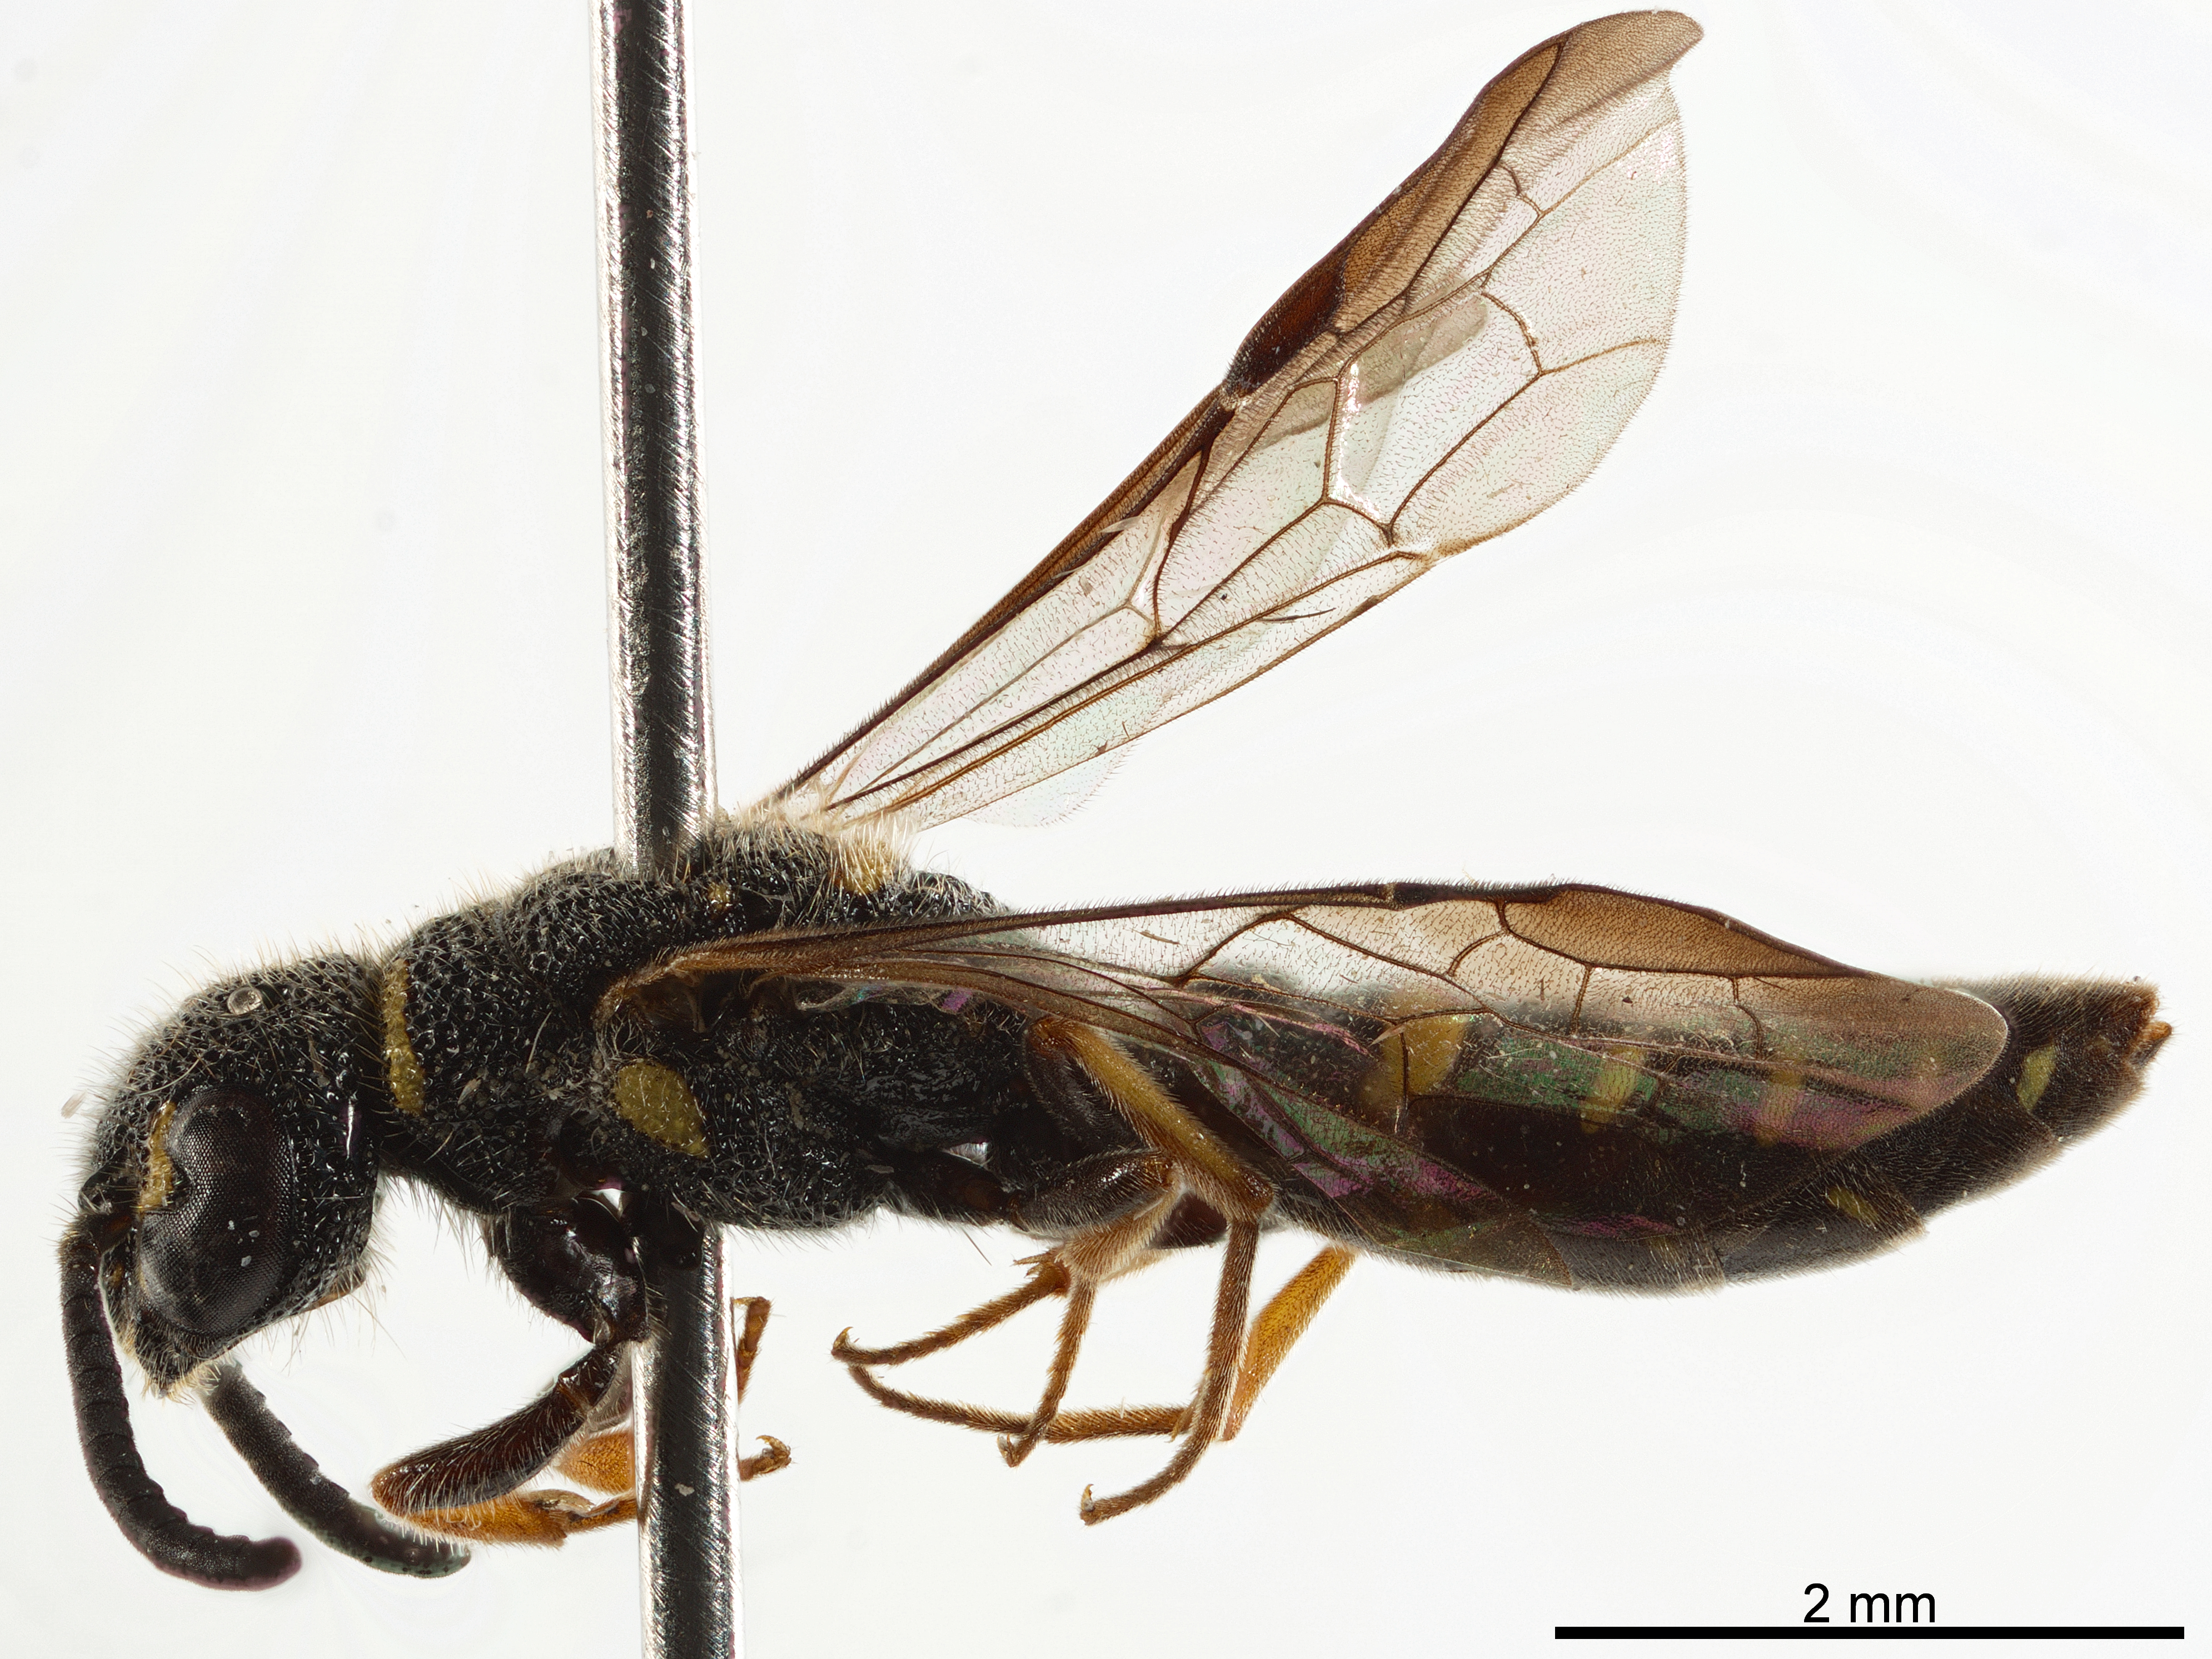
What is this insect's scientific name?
Bechtelia louisi
